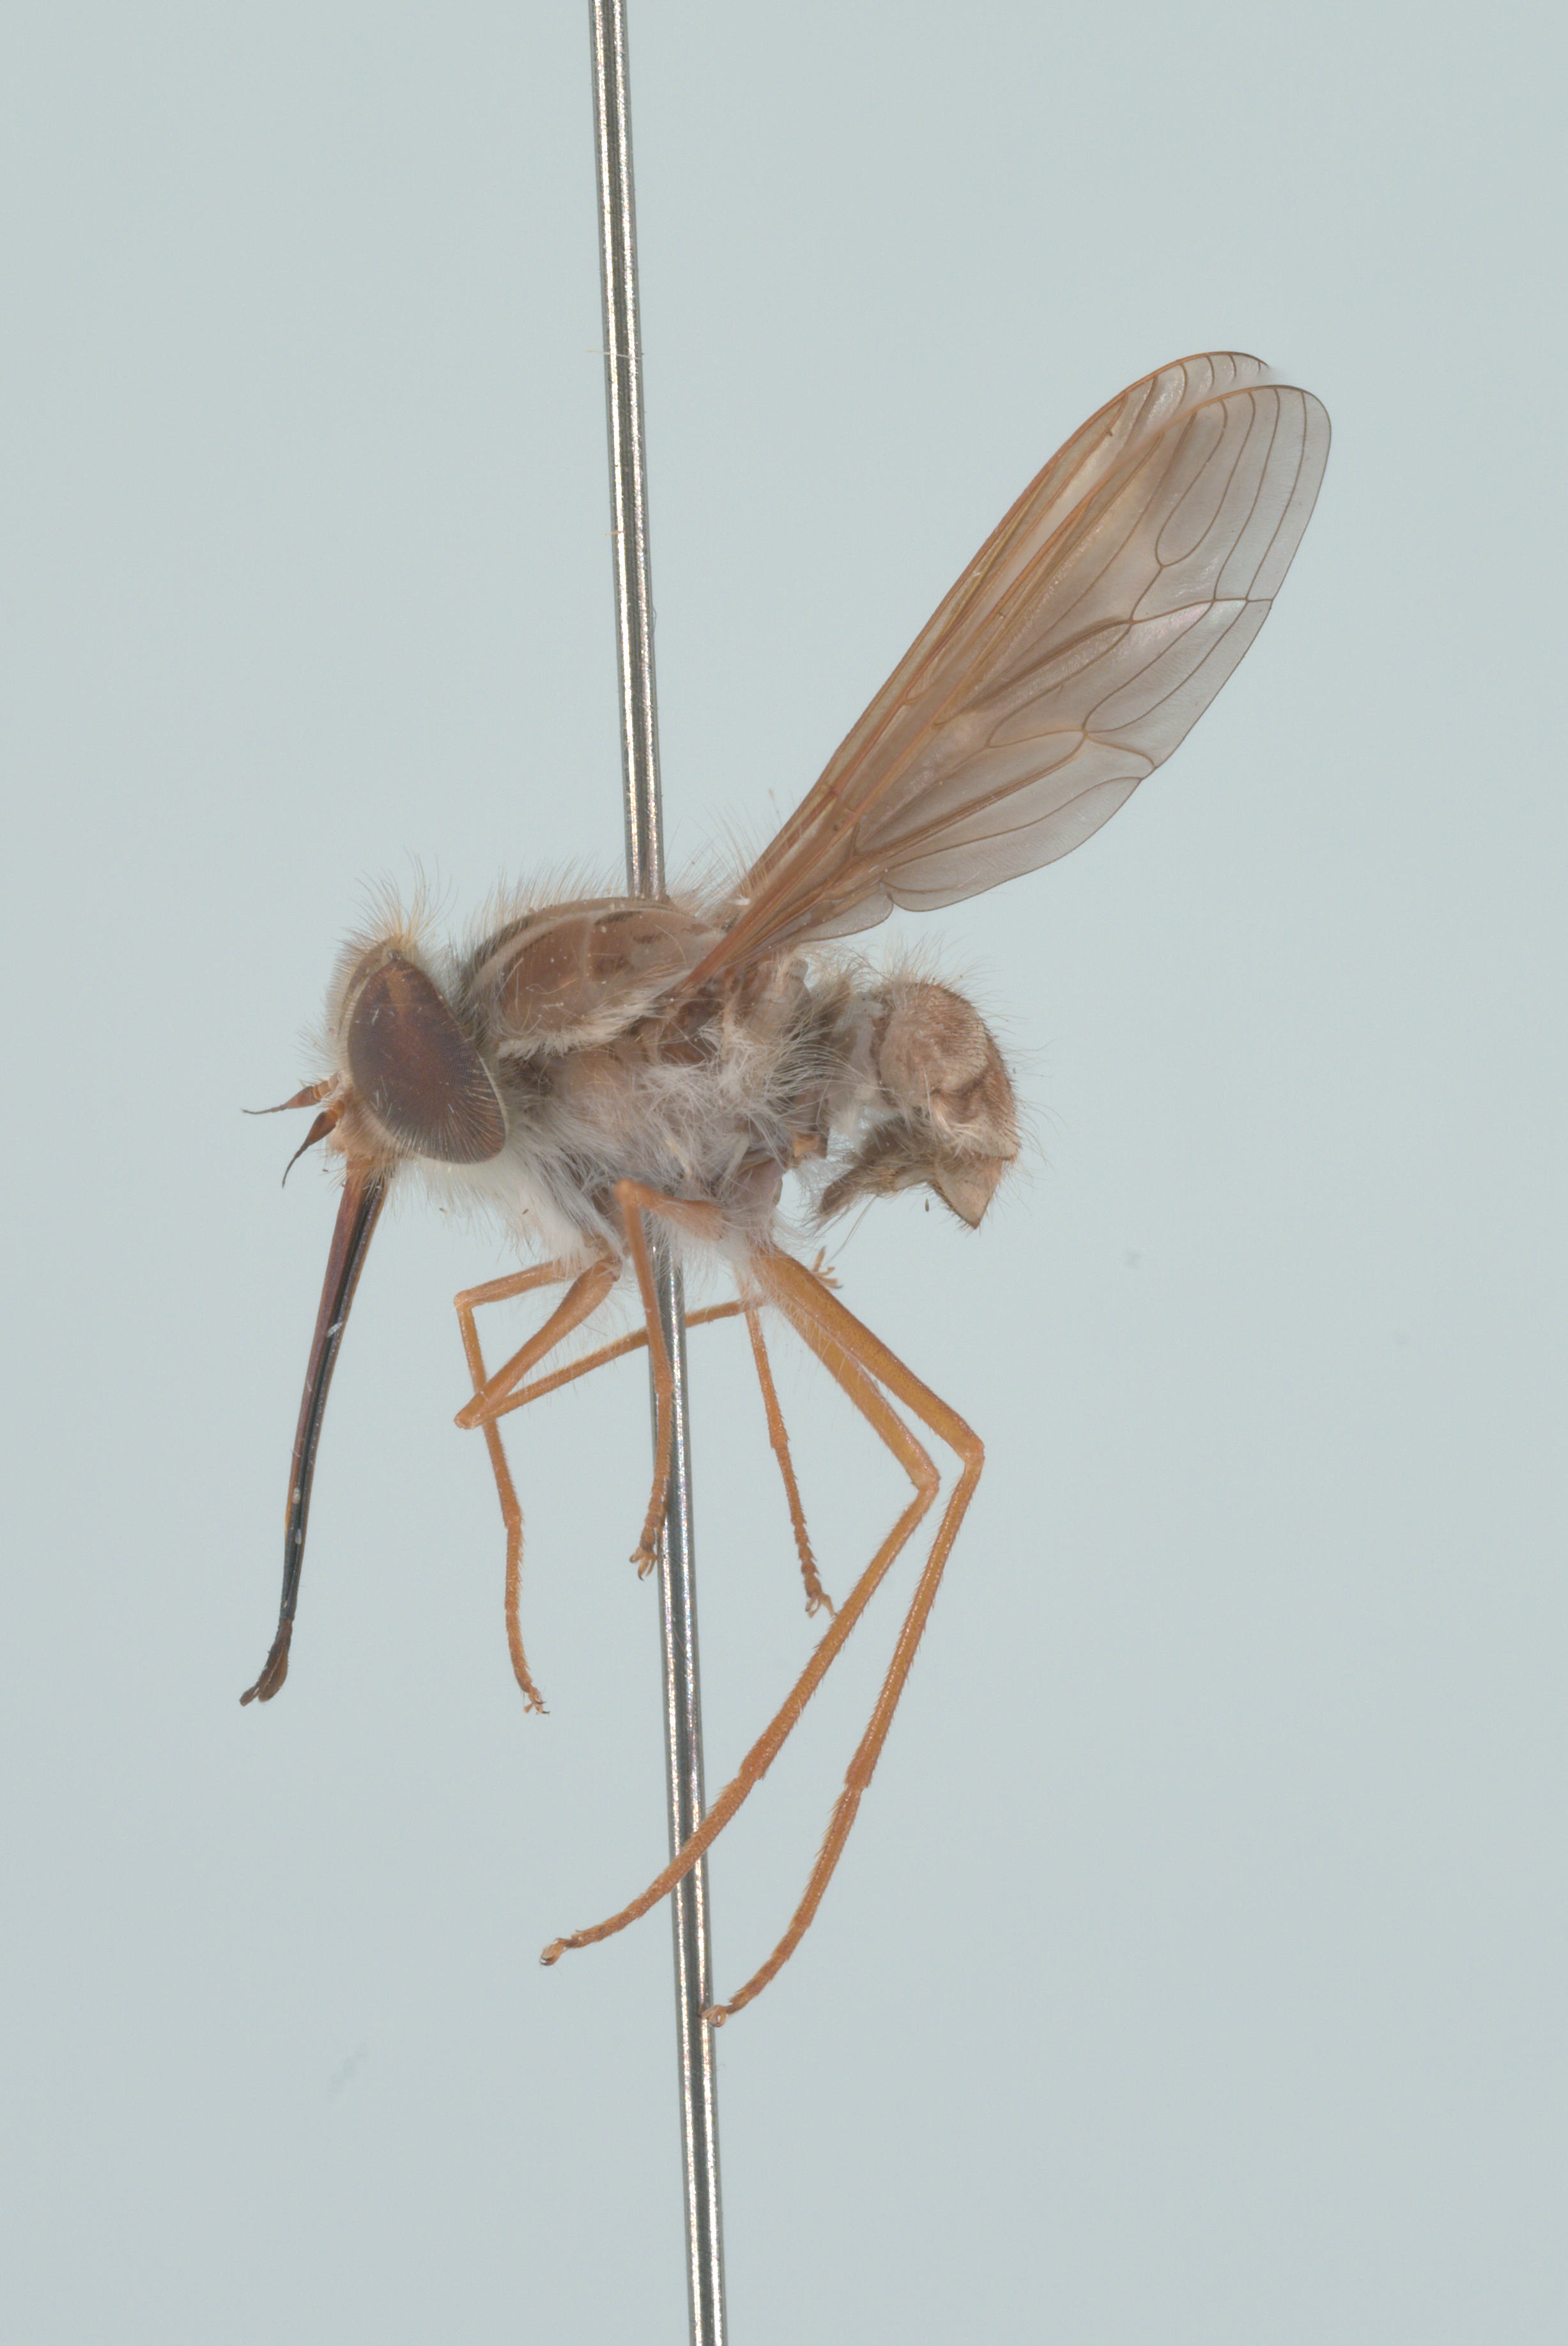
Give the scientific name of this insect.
Hirmoneura nubipennis (also Trichophthalma nubipennis)
